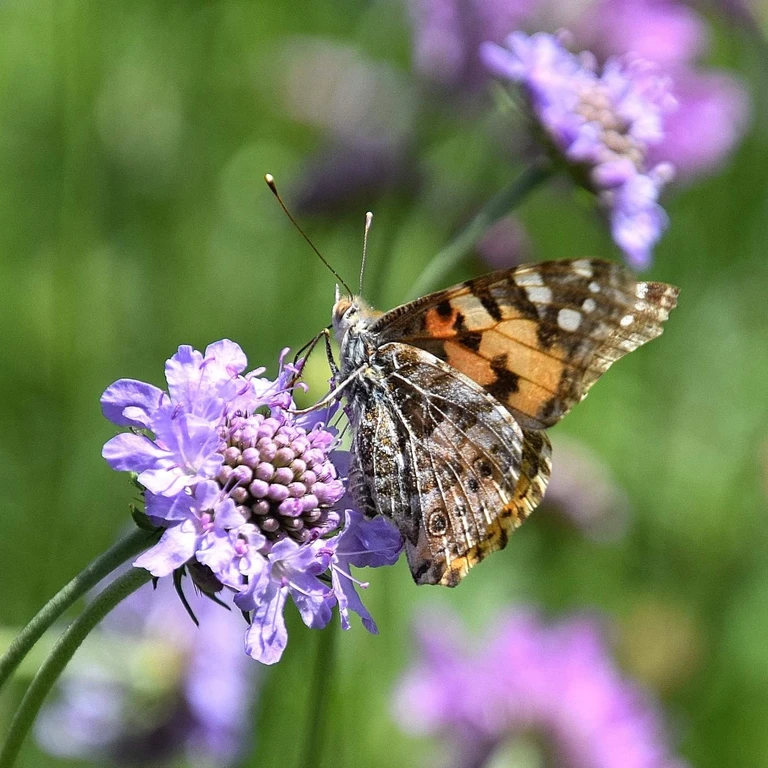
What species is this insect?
Vanessa cardui
